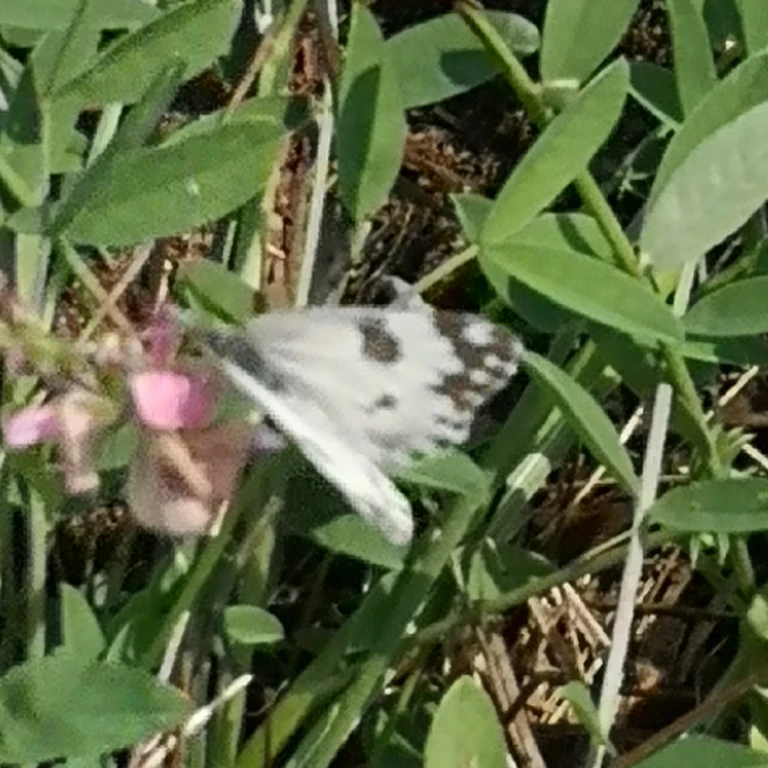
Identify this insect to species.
Pontia edusa
